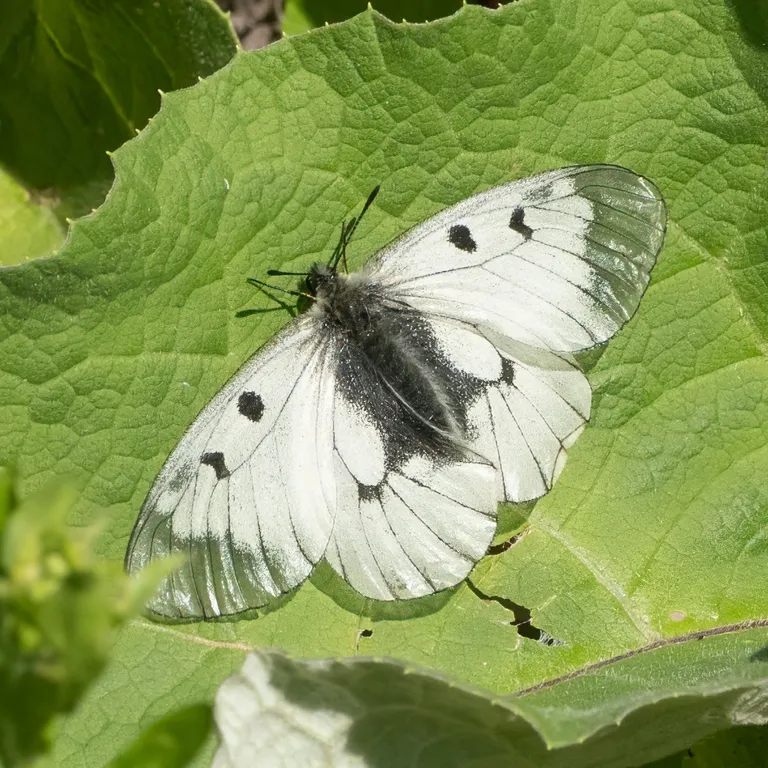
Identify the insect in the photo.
Parnassius mnemosyne
